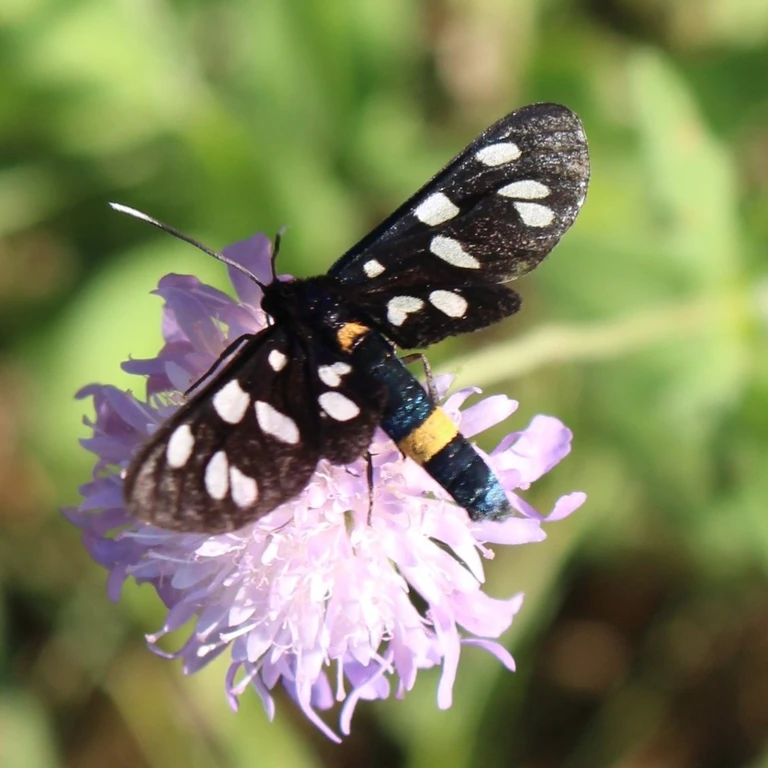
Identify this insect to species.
Amata phegea
